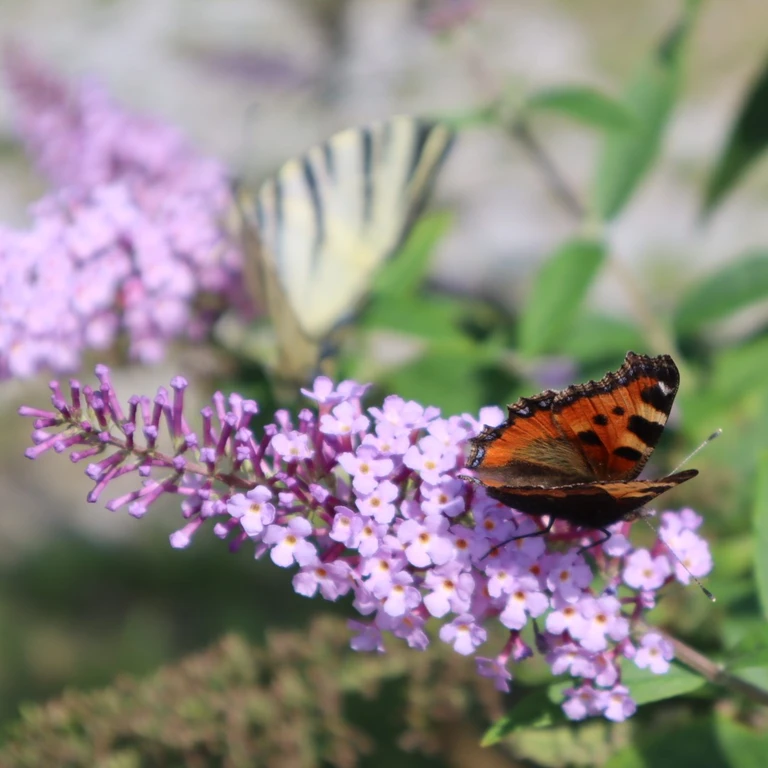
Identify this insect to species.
Aglais urticae
